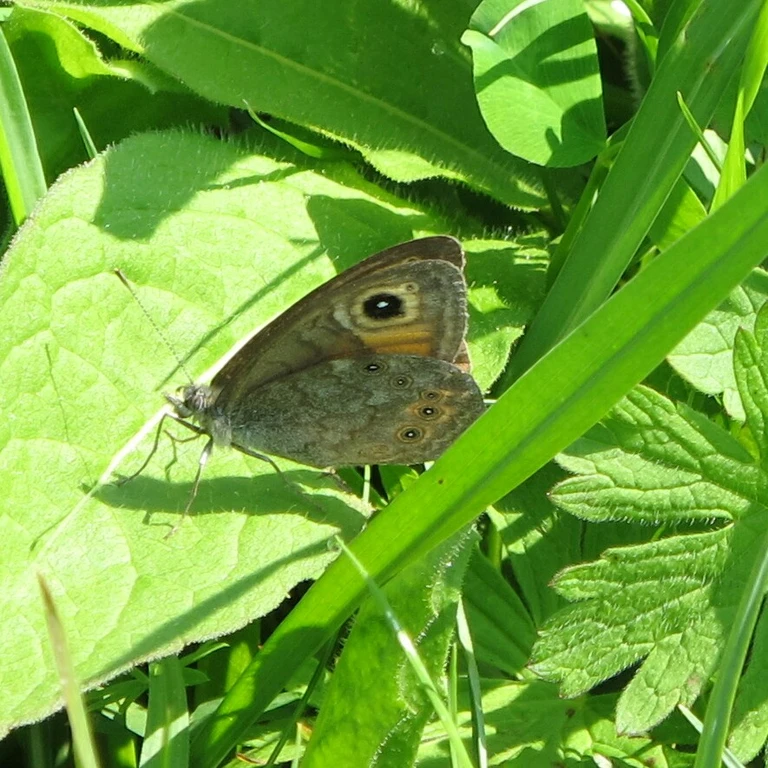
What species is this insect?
Lasiommata maera (also Pararge maera)
